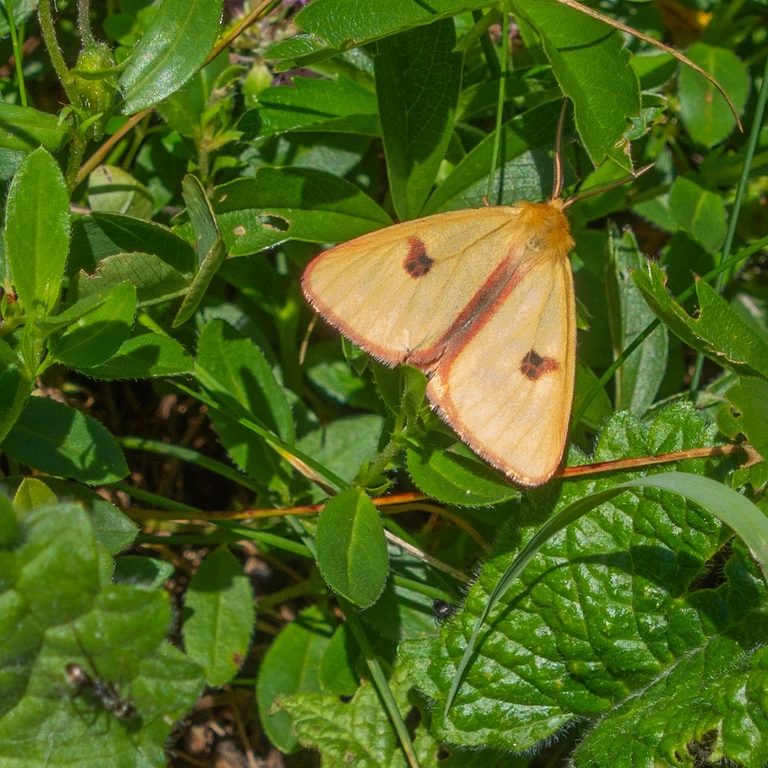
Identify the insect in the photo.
Diacrisia sannio
